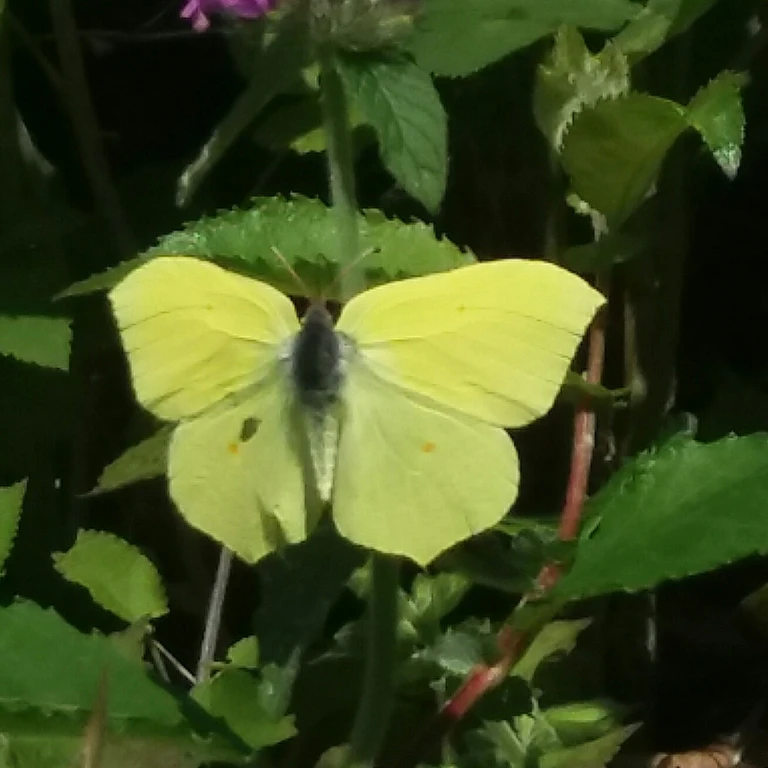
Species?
Gonepteryx rhamni
